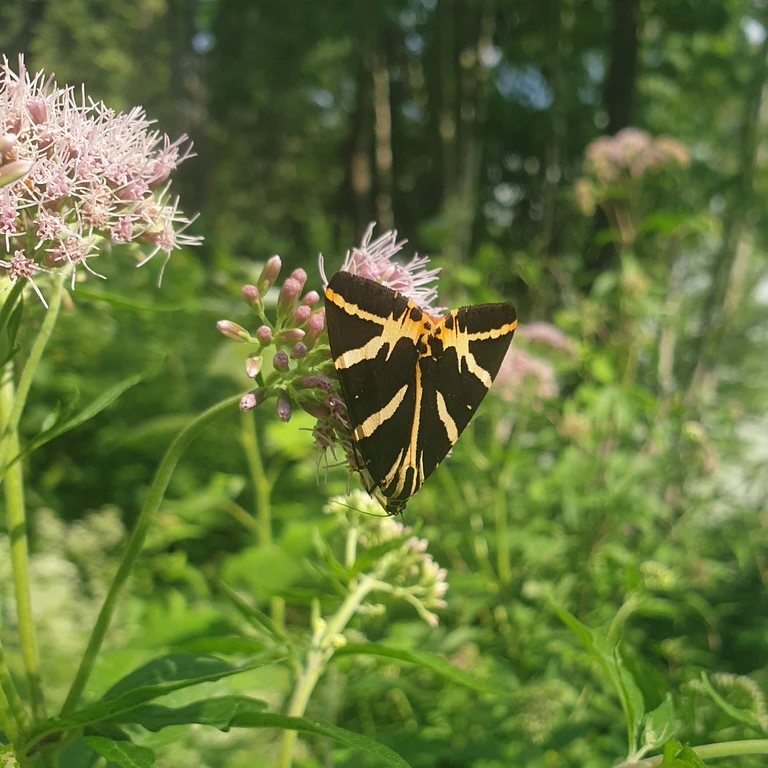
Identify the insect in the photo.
Euplagia quadripunctaria
